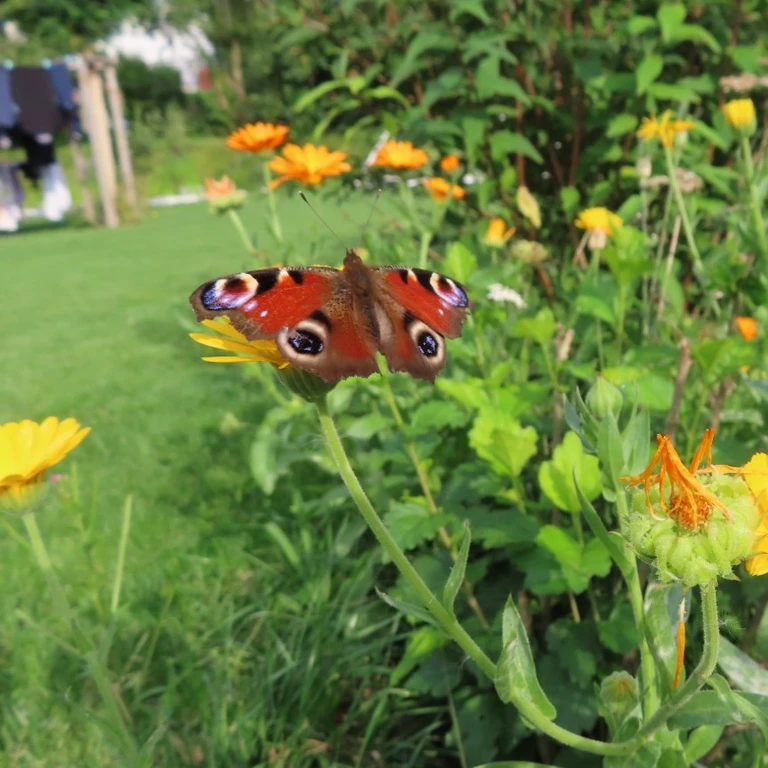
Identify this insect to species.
Aglais io
